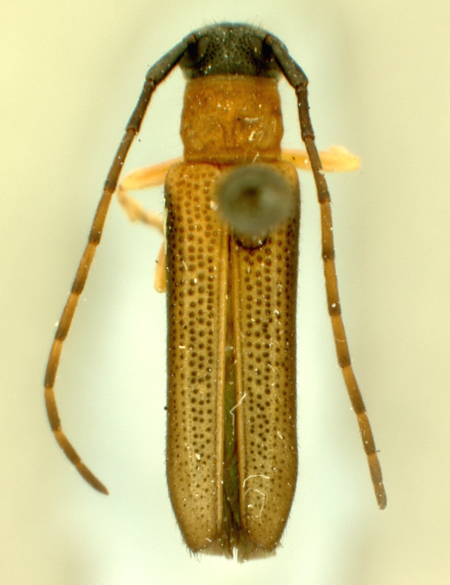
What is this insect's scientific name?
Nupserha batesi
